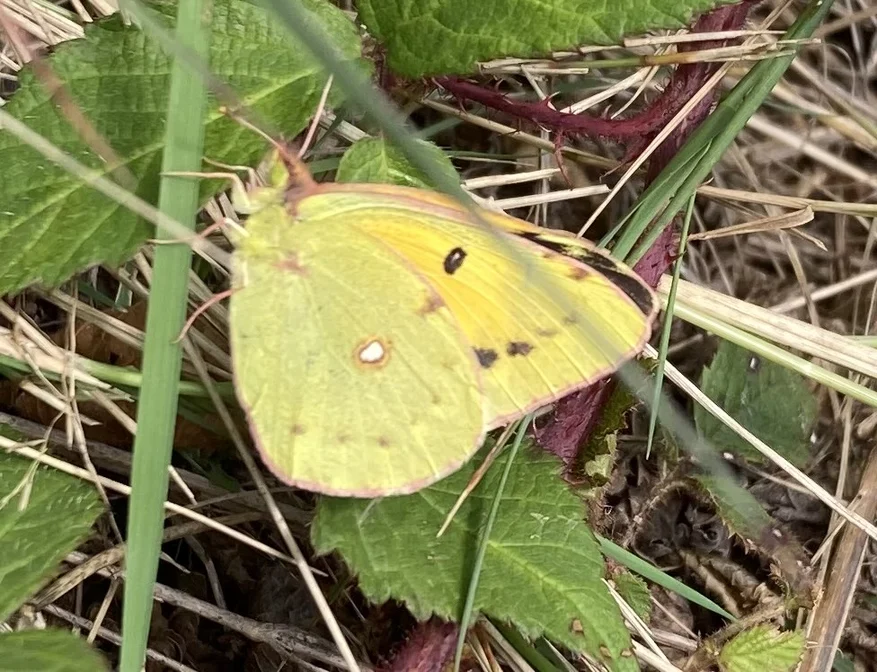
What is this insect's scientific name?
Colias croceus
